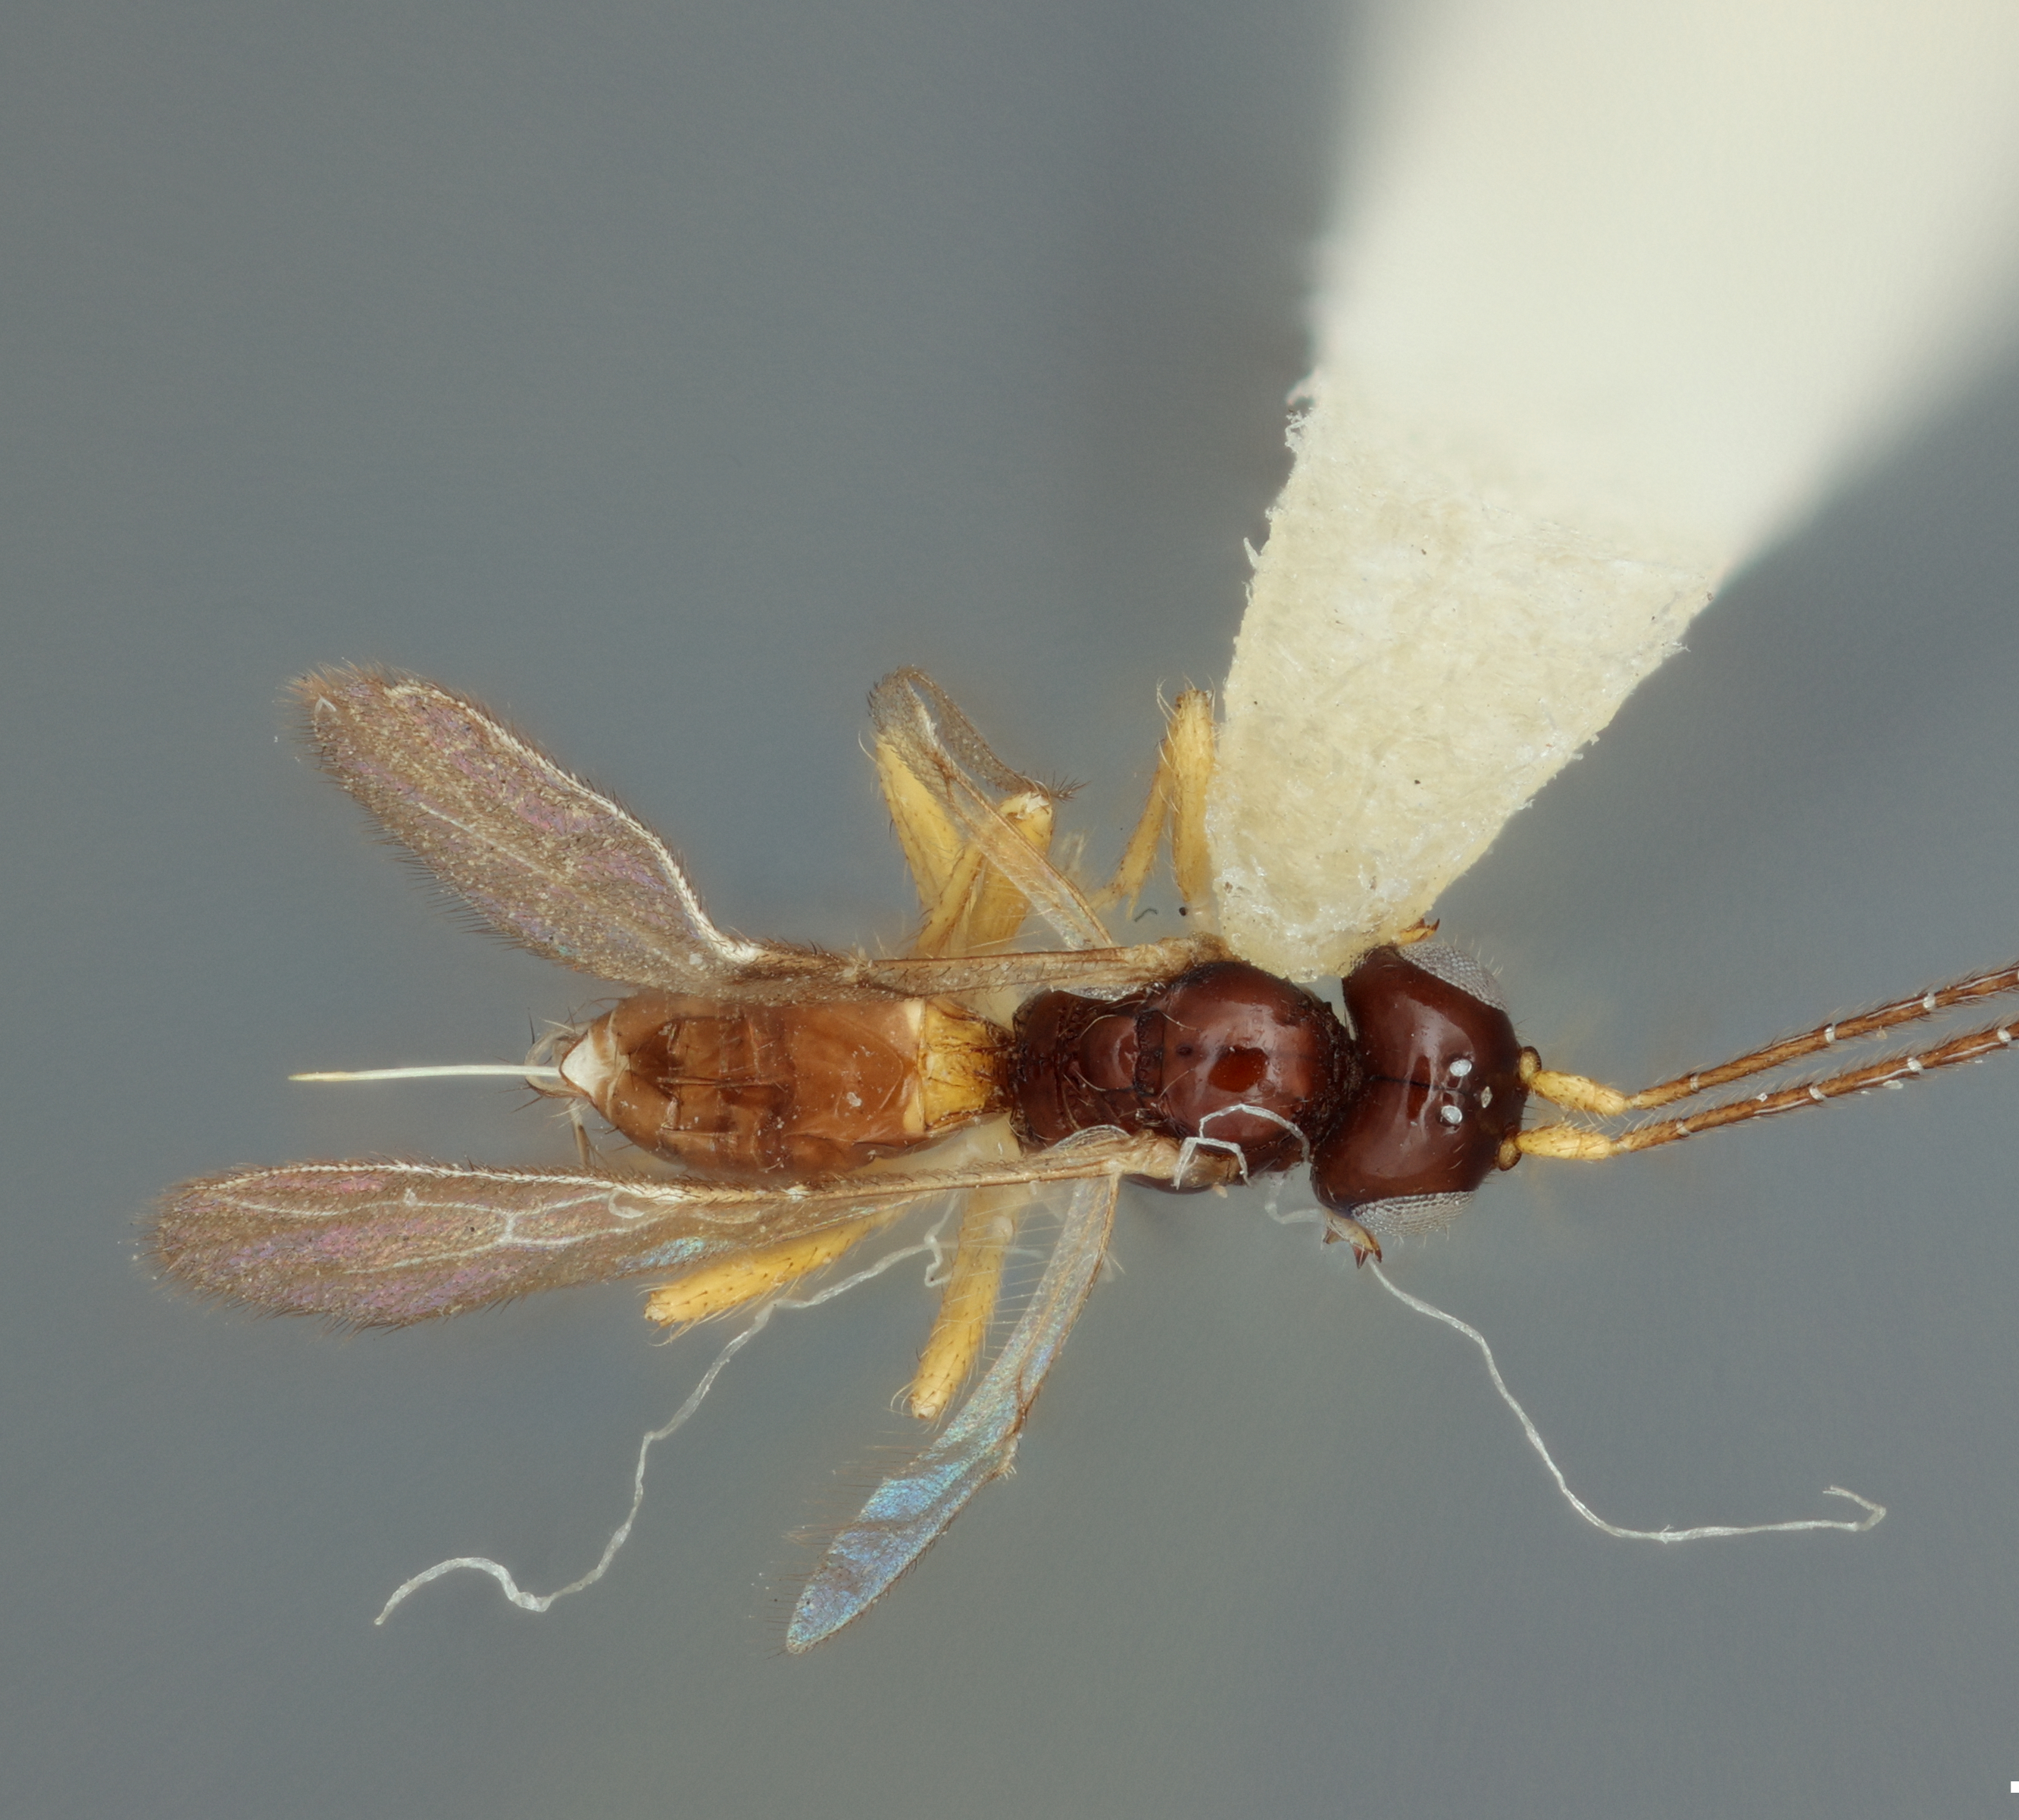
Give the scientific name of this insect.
Phaenocarpa gahani
